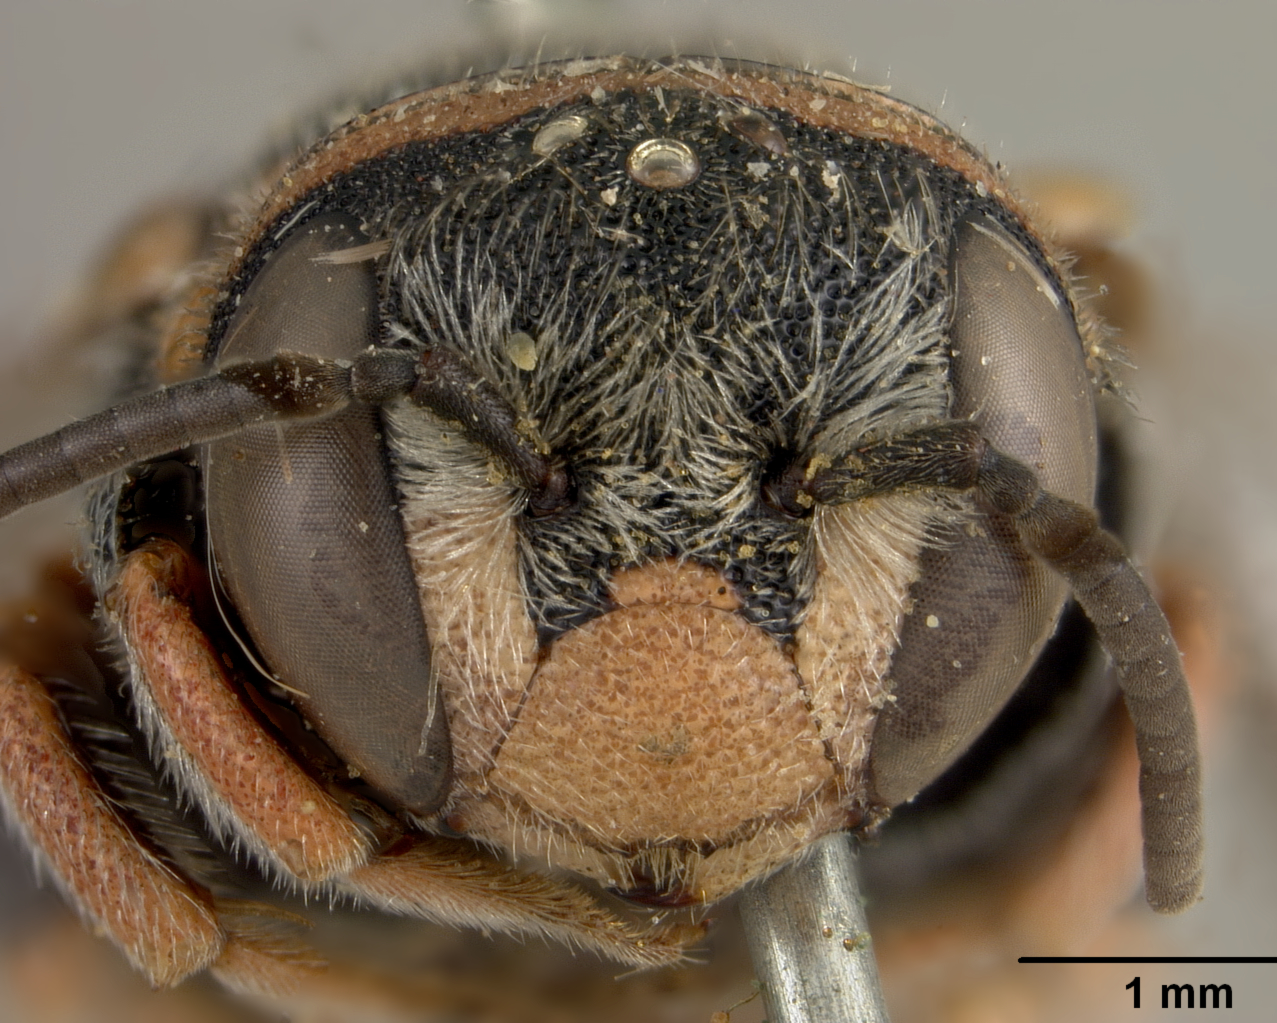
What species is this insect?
Anthidium ehrhorni
